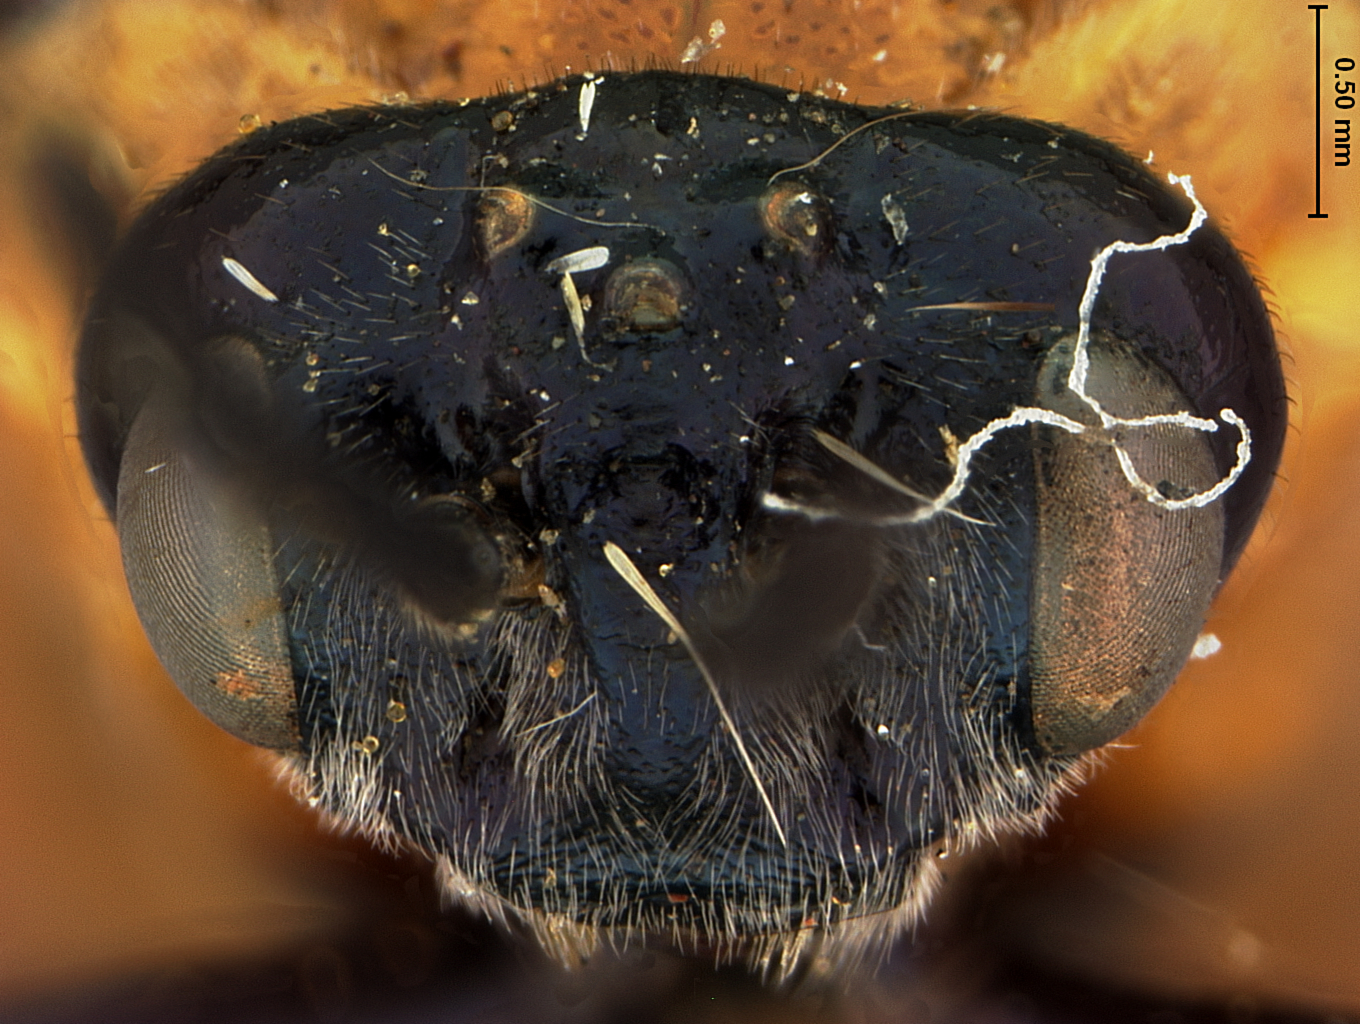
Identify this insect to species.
Arge quidia
